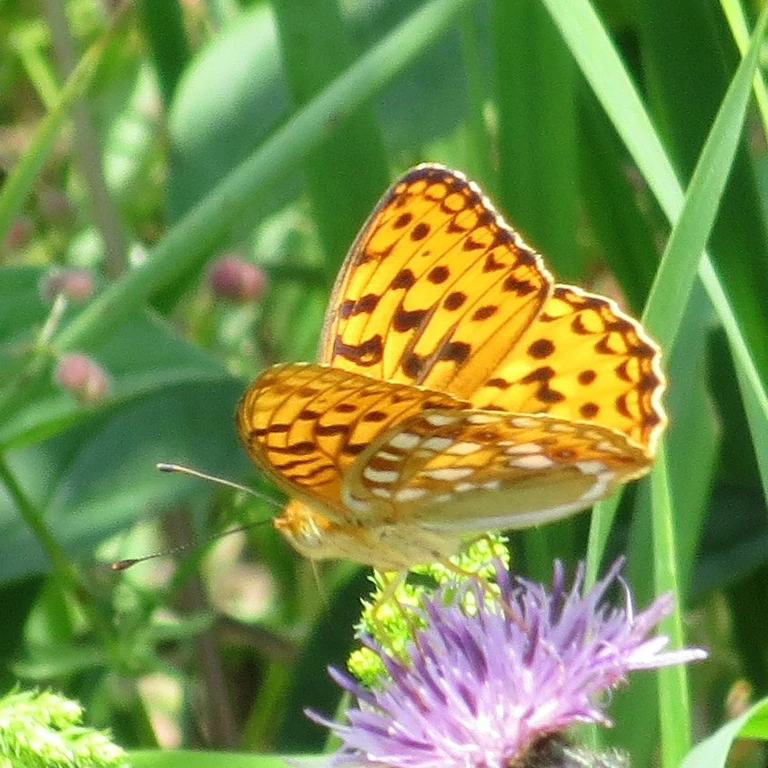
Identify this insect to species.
Fabriciana adippe
